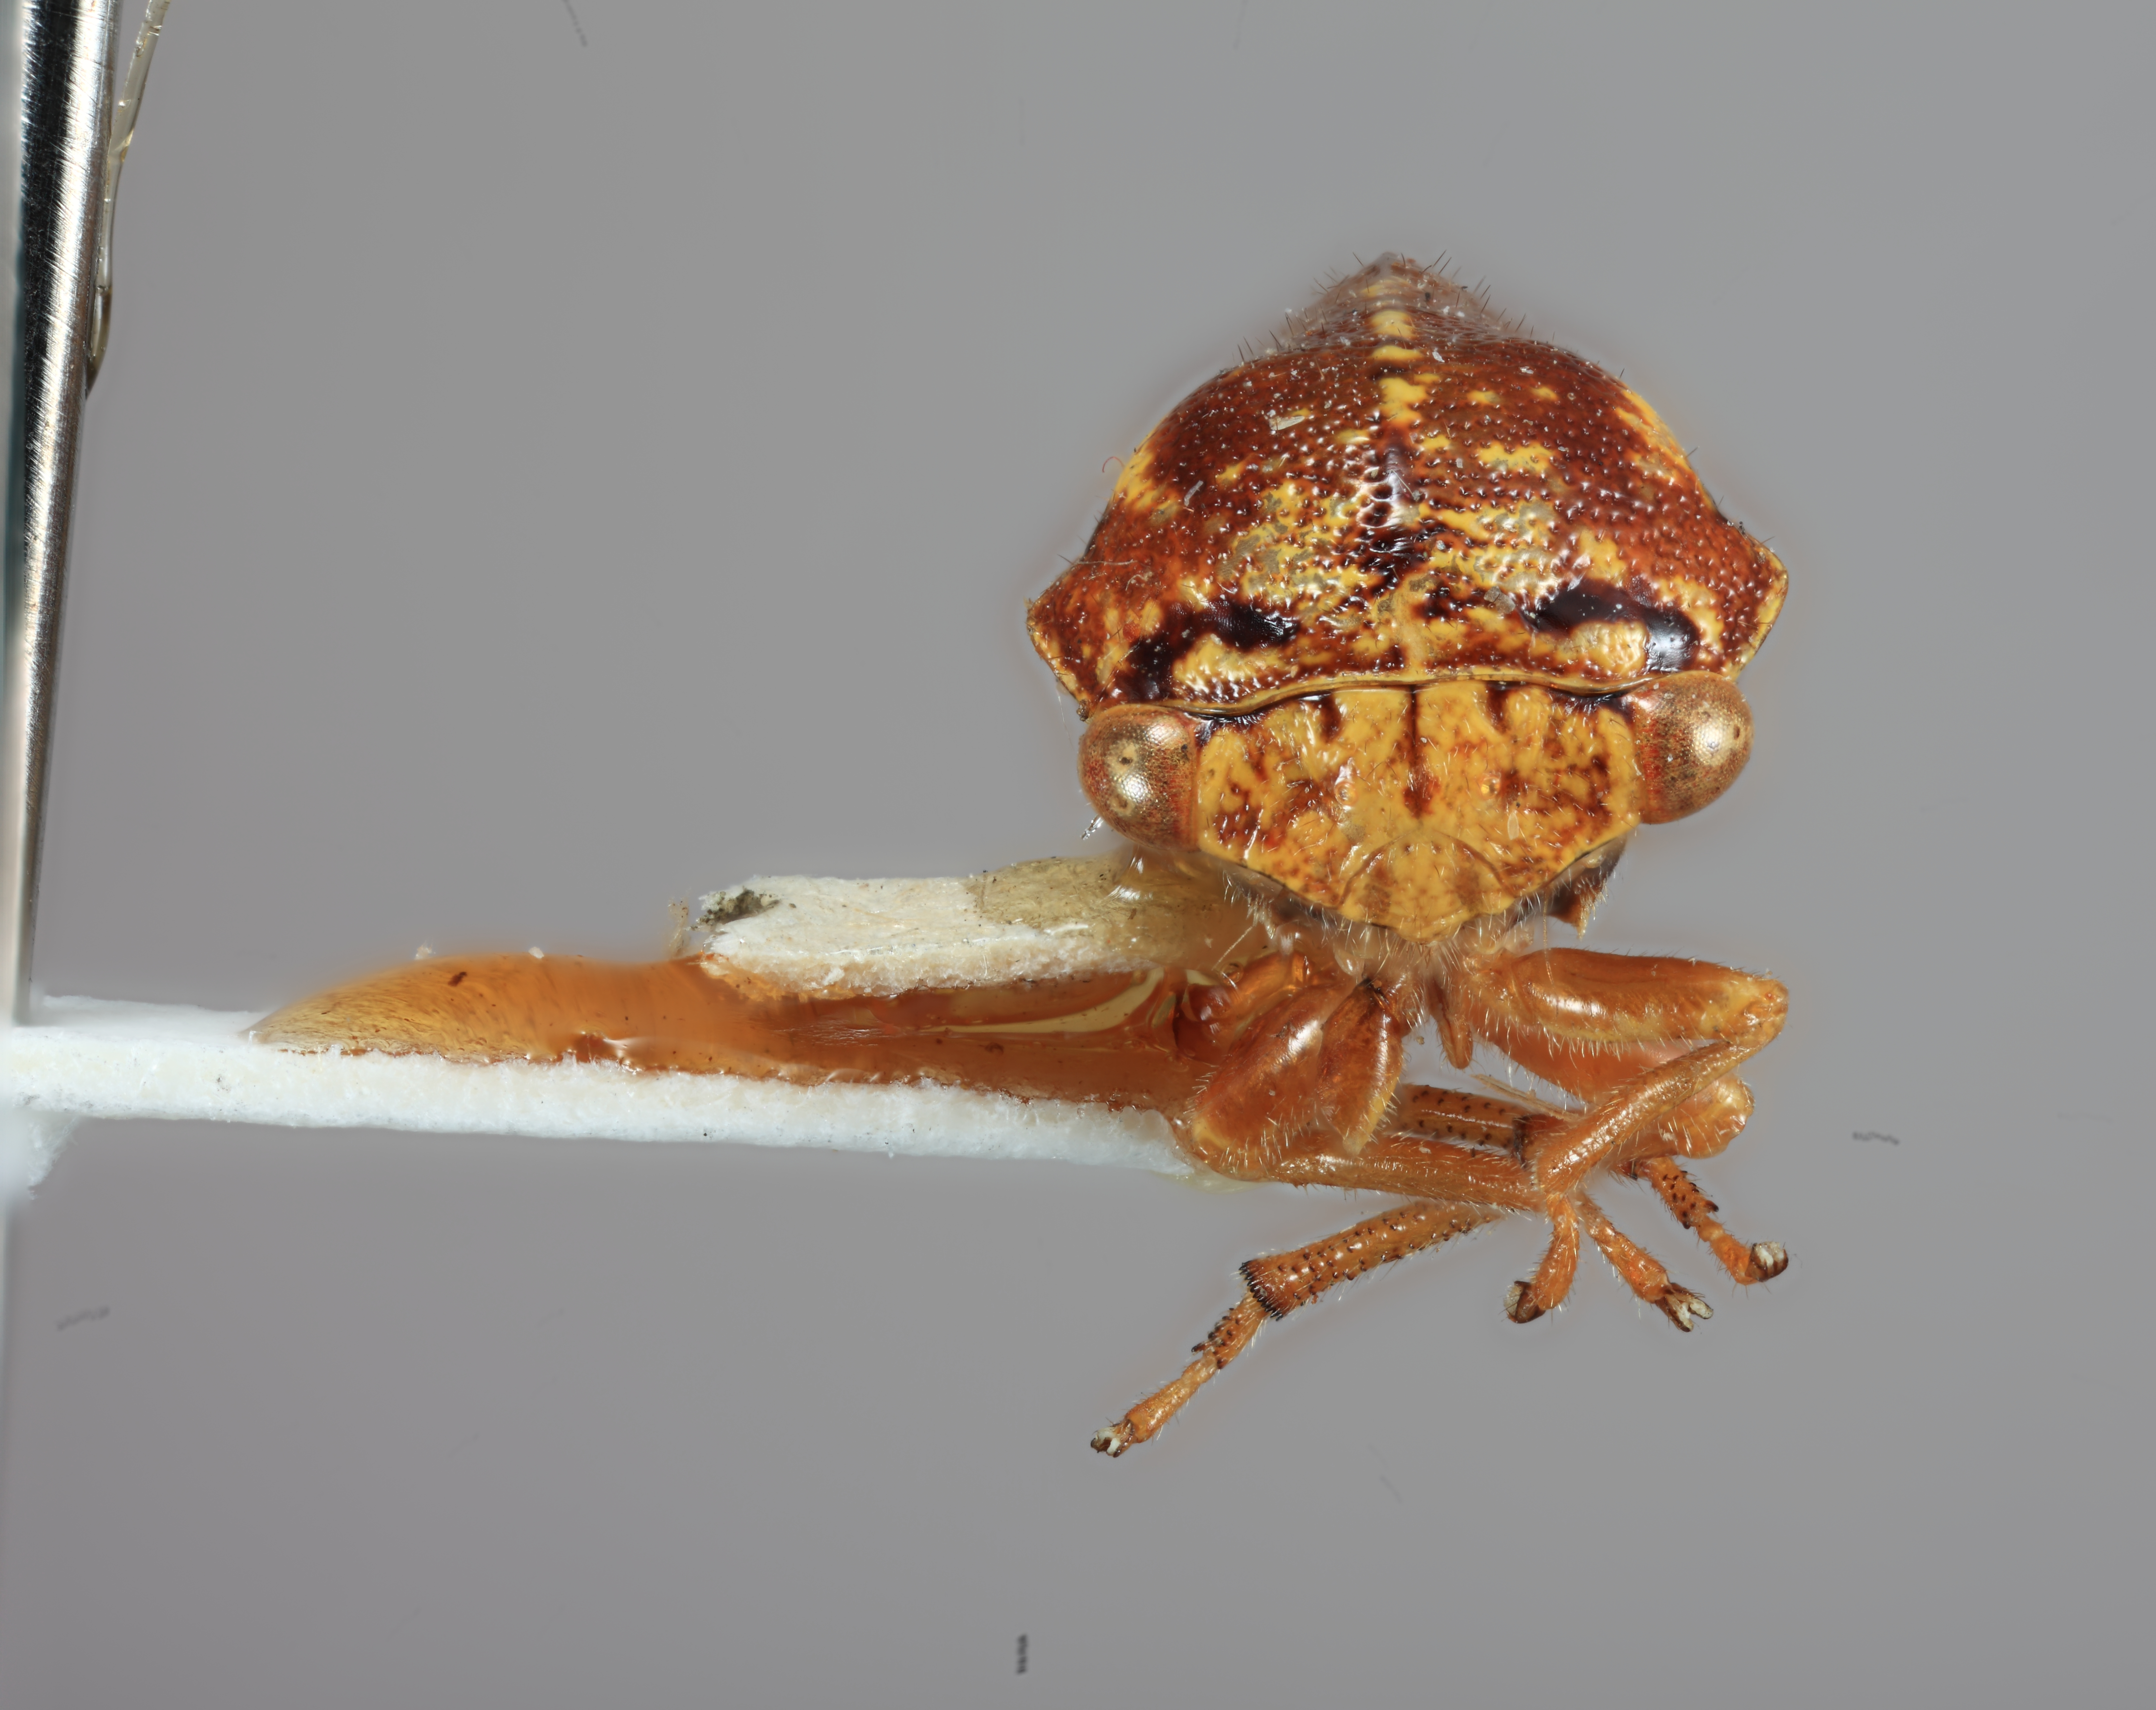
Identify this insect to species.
Ophiderma fraterna
